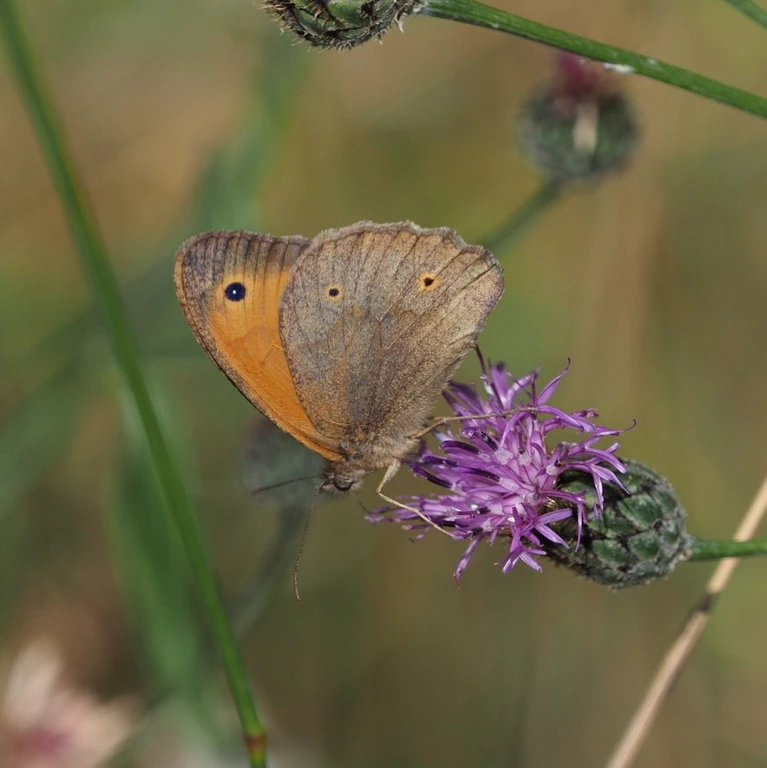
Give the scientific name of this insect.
Maniola jurtina
